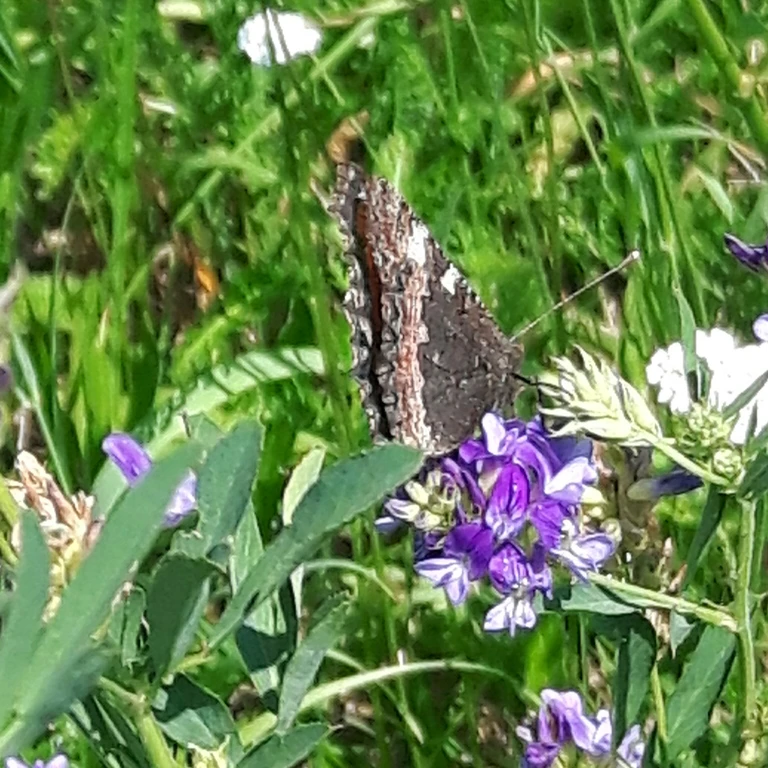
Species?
Aglais urticae
